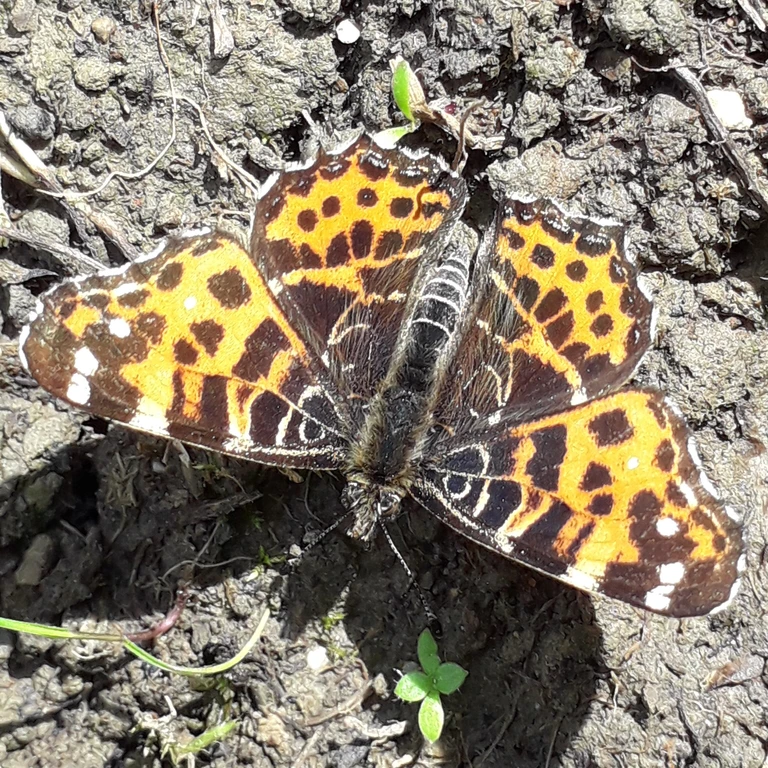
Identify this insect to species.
Araschnia levana
